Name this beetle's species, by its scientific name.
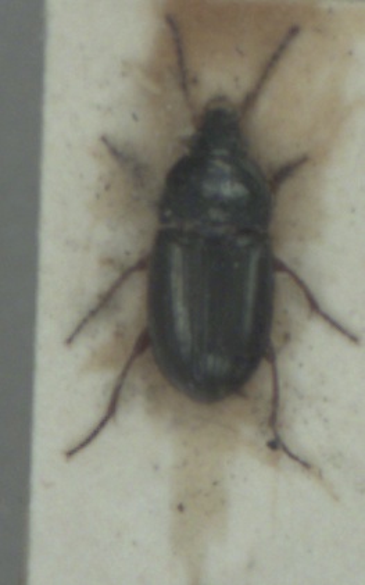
Amara familiaris
